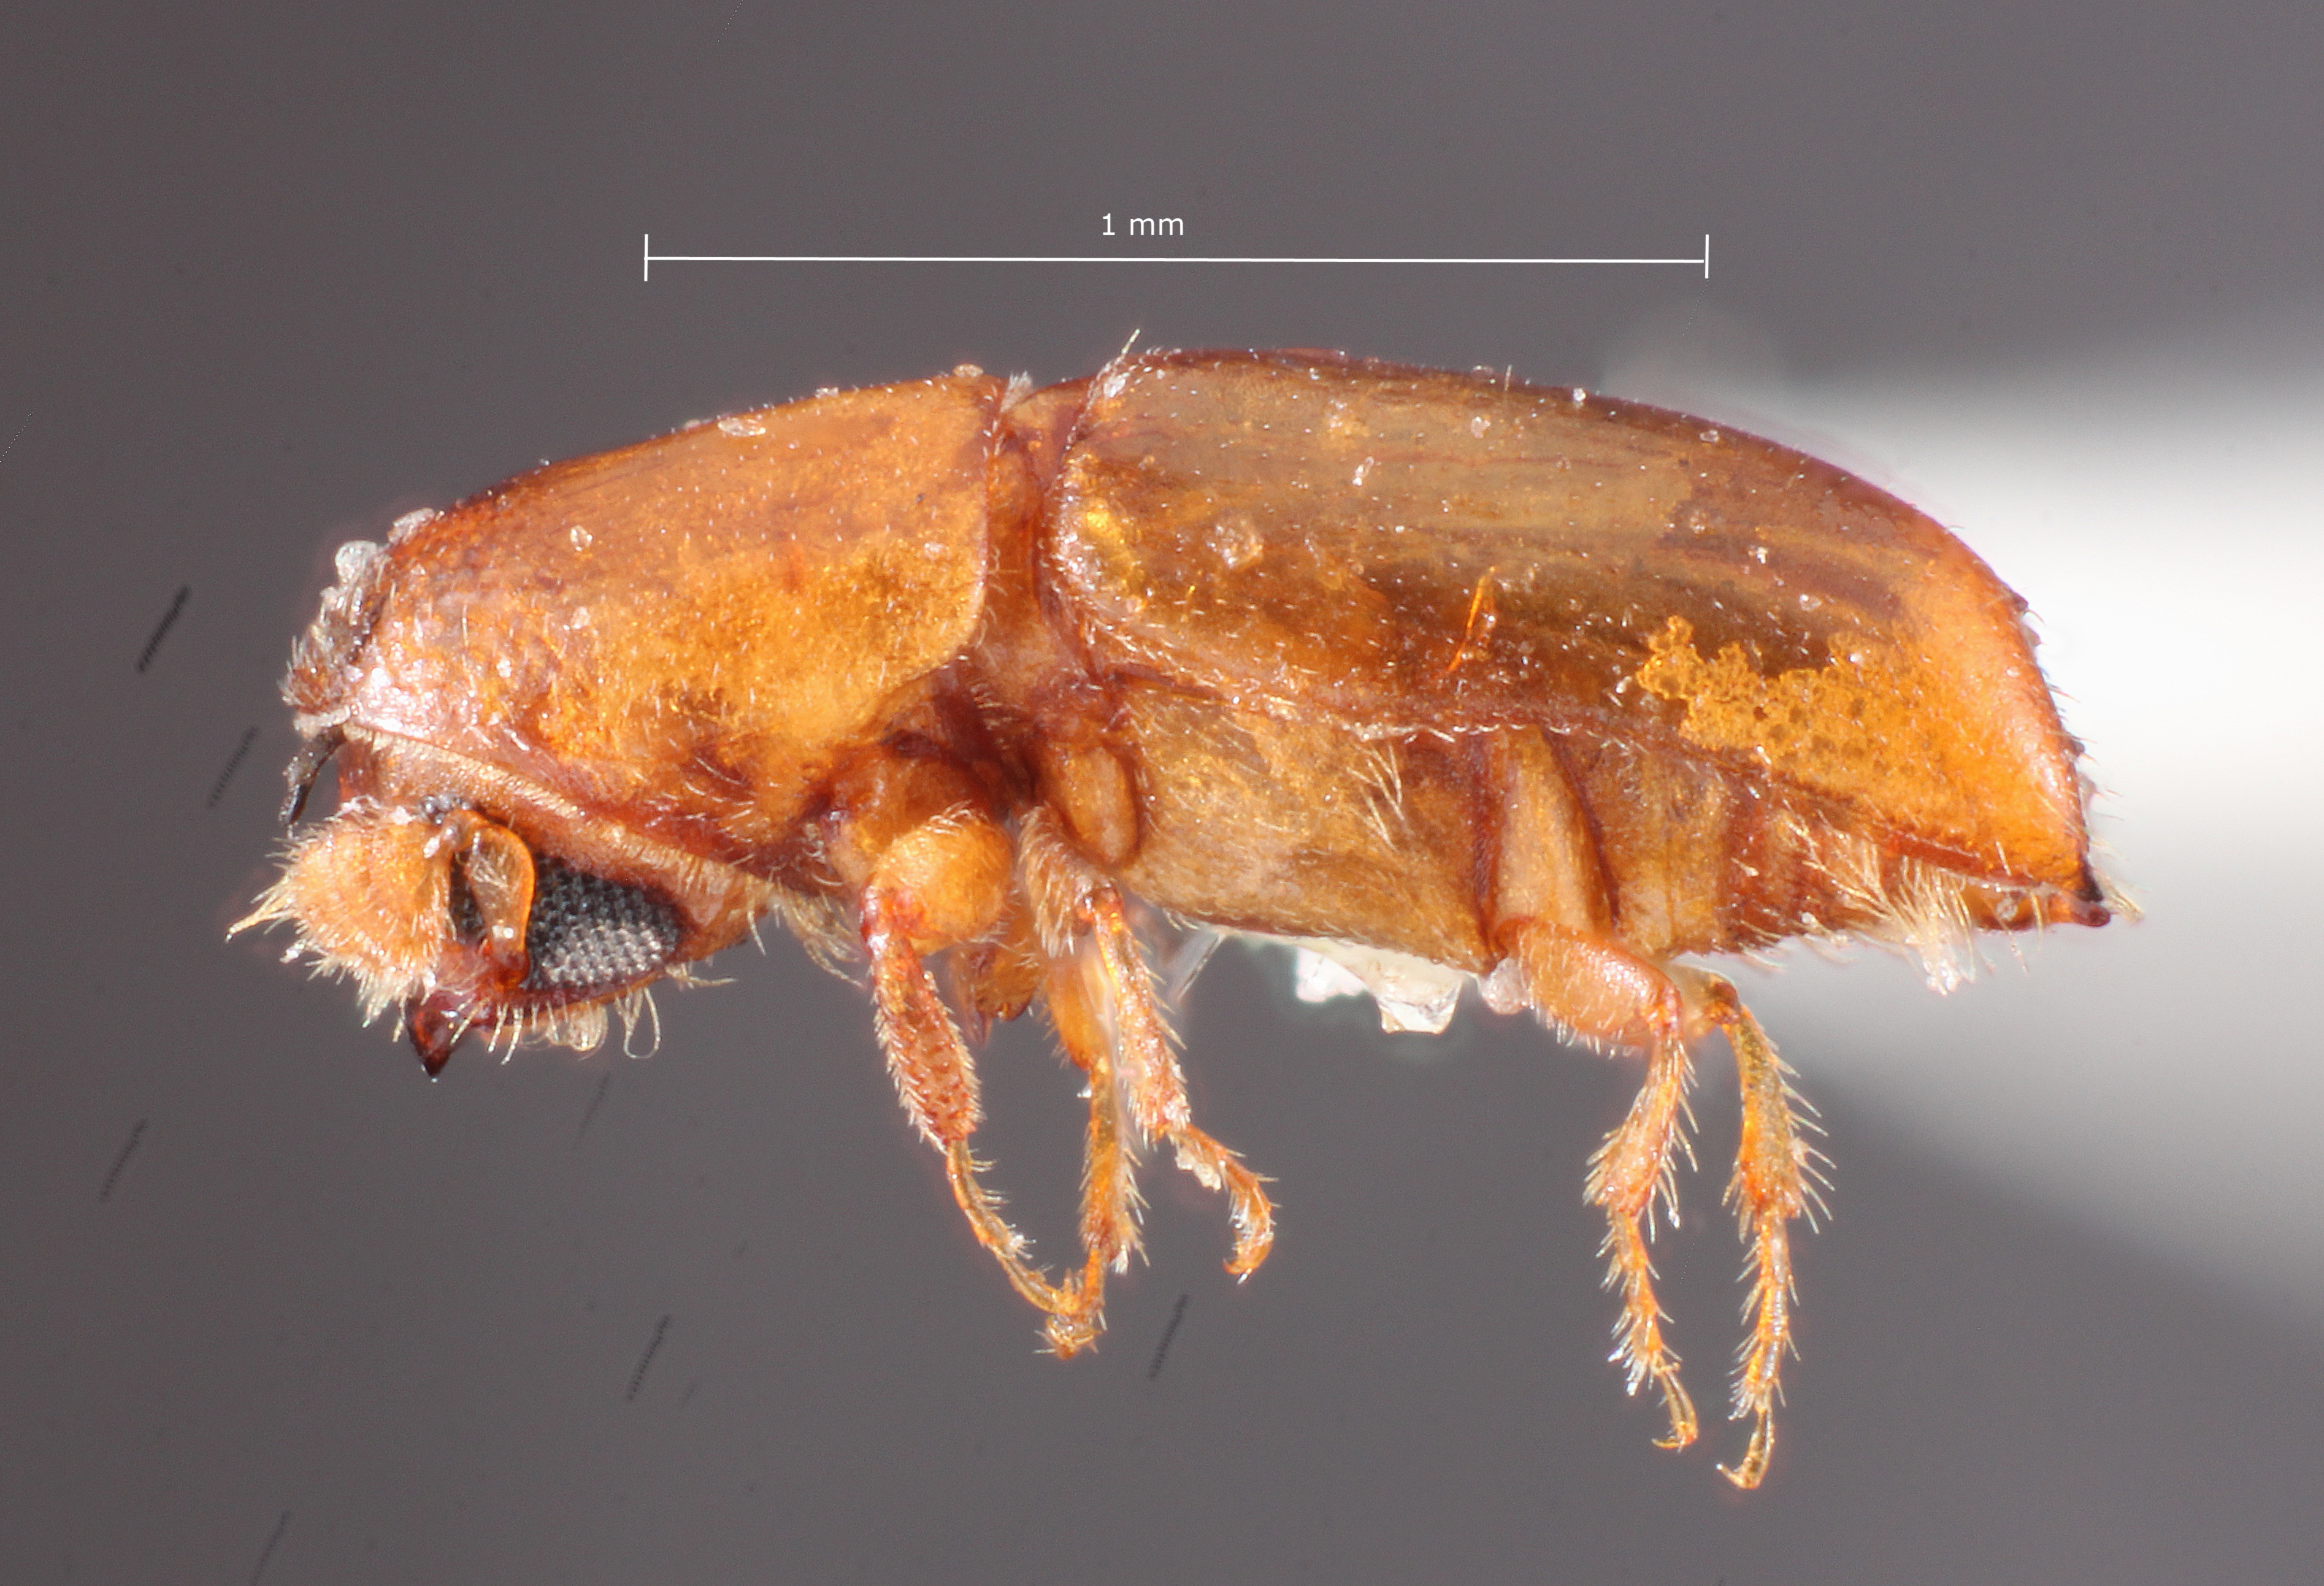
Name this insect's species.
Monarthrum dimidiatum
